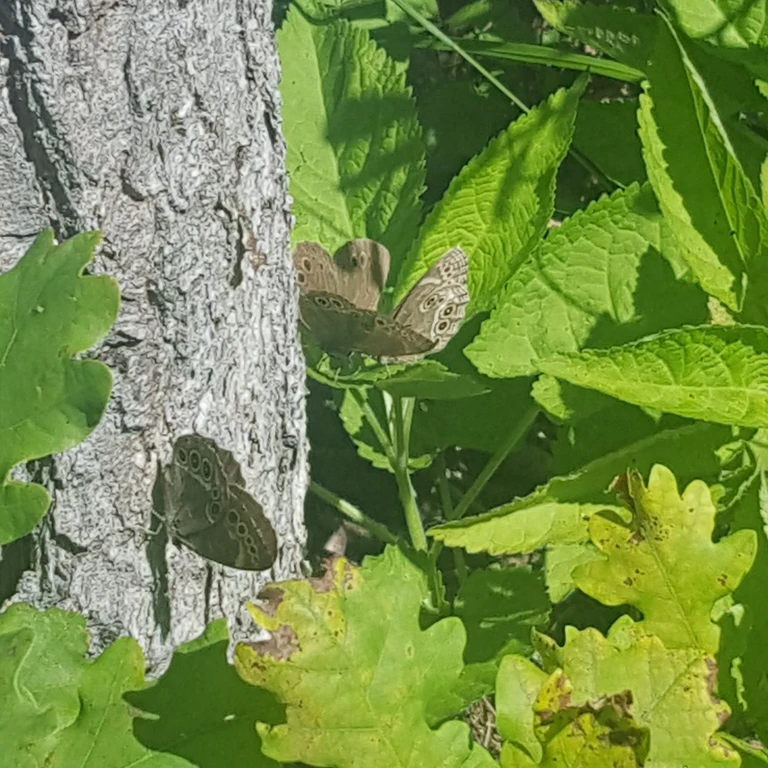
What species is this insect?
Lopinga achine (also Pararge achine)
